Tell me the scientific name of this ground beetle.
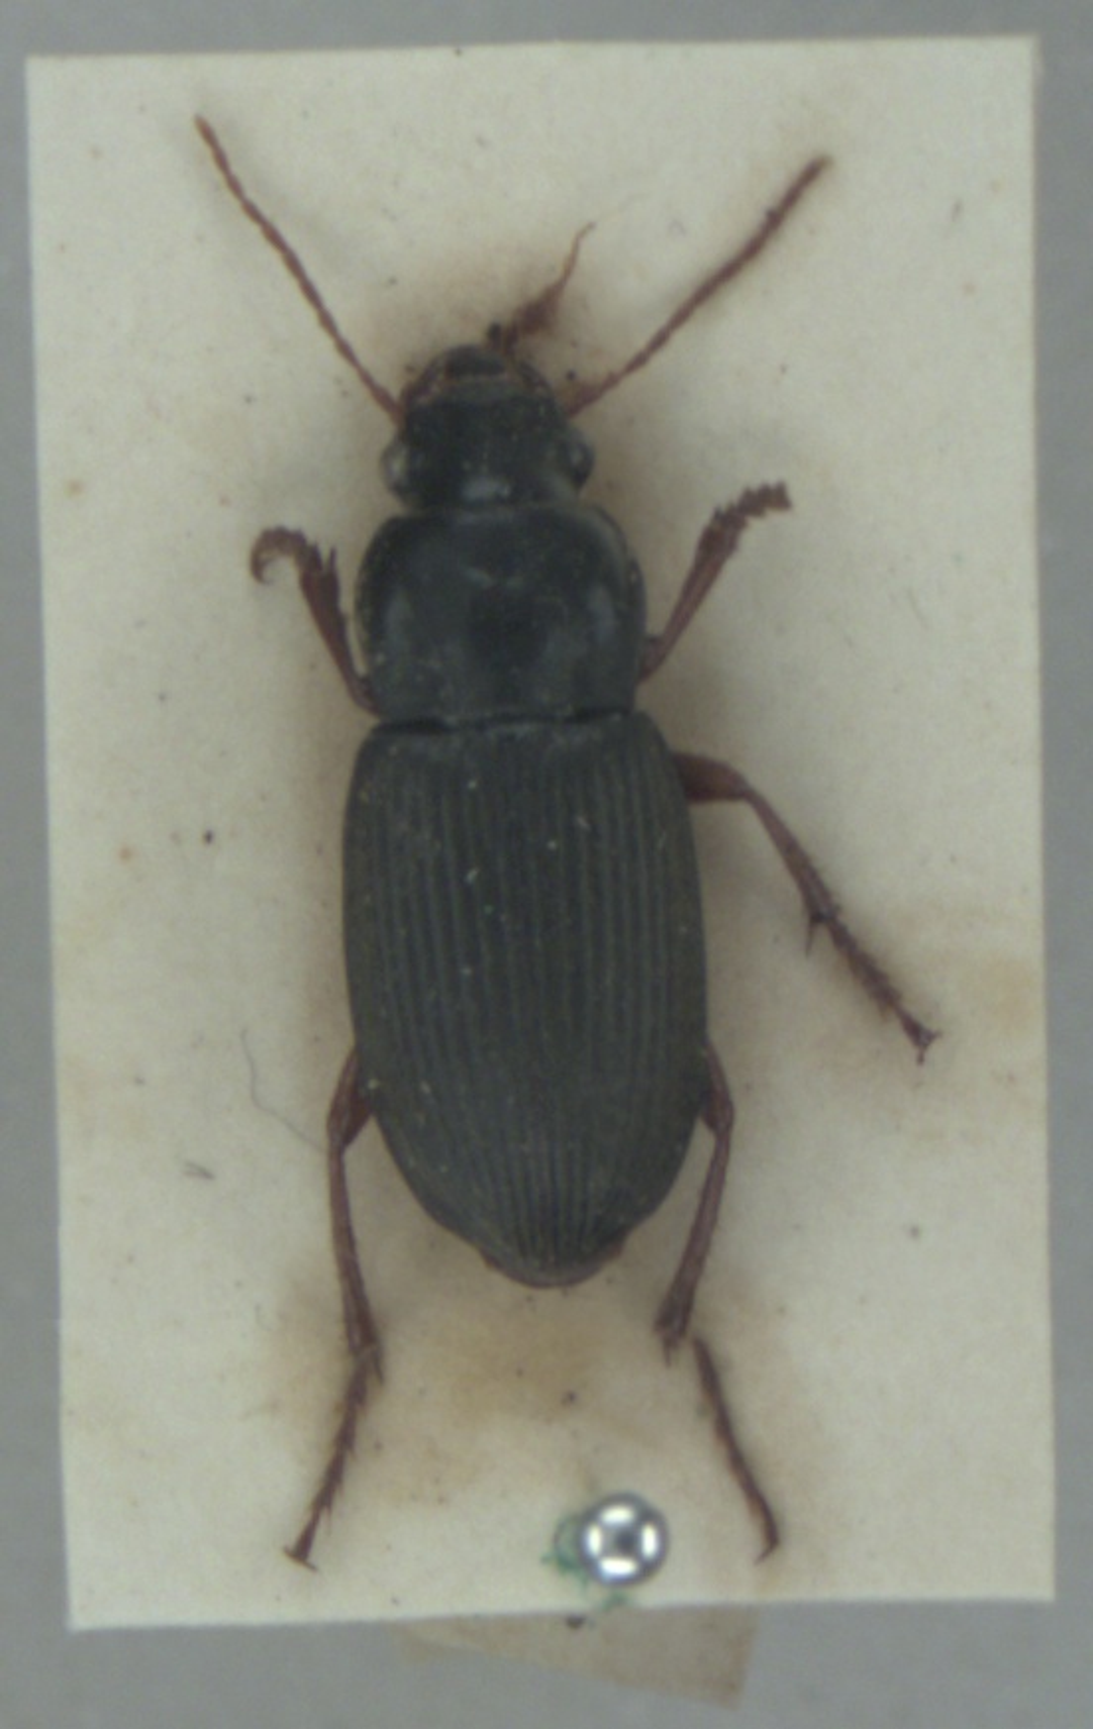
Harpalus rufipes
